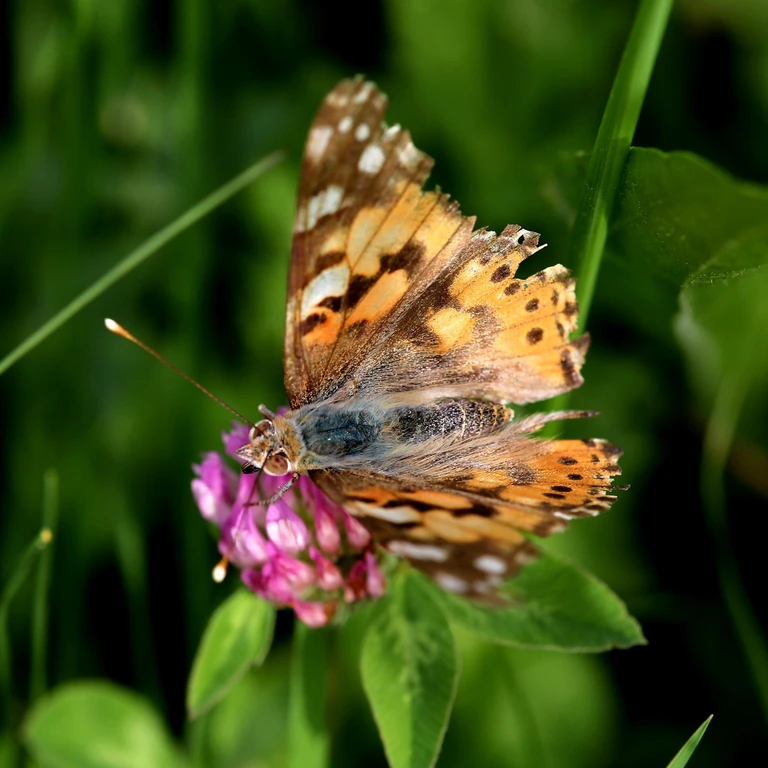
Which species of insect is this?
Vanessa cardui
